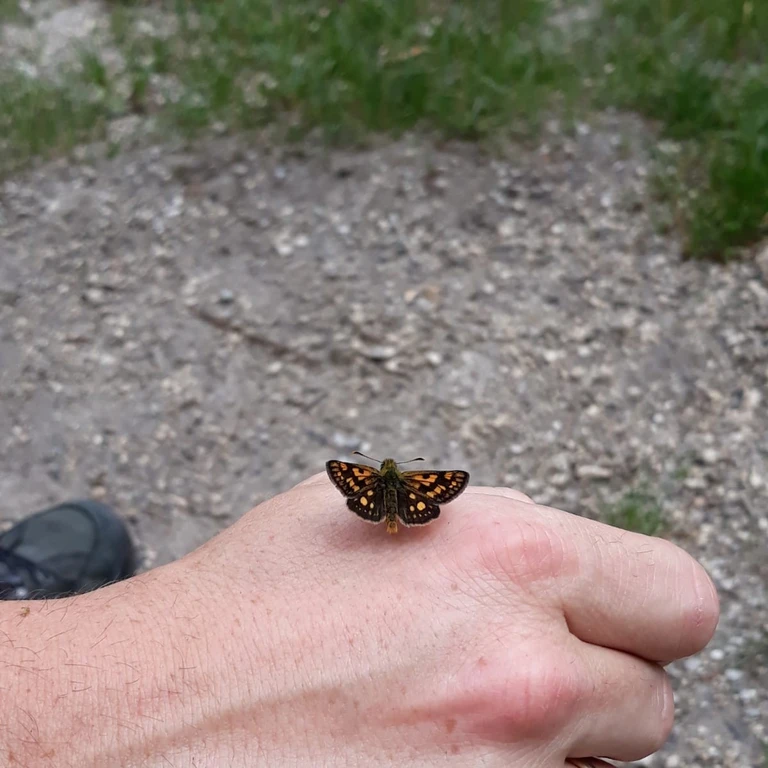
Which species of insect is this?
Carterocephalus palaemon
